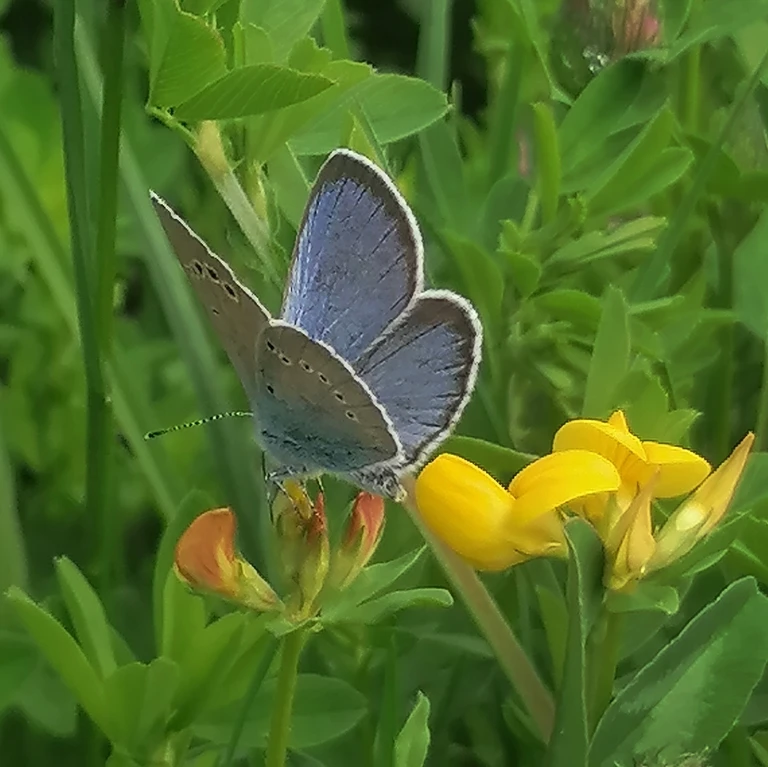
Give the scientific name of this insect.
Glaucopsyche alexis
